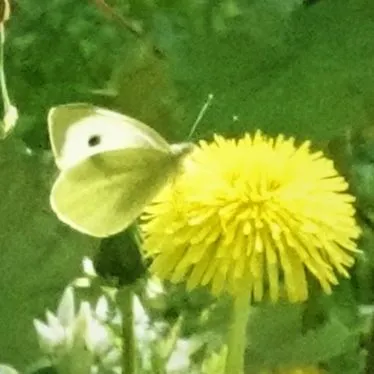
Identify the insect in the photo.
Pieris brassicae
